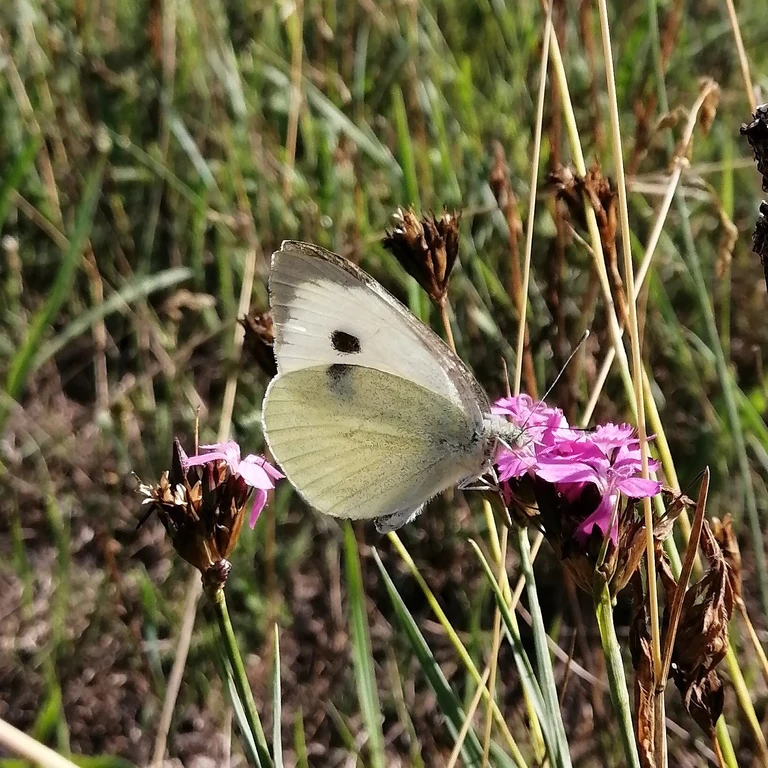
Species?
Pieris brassicae
